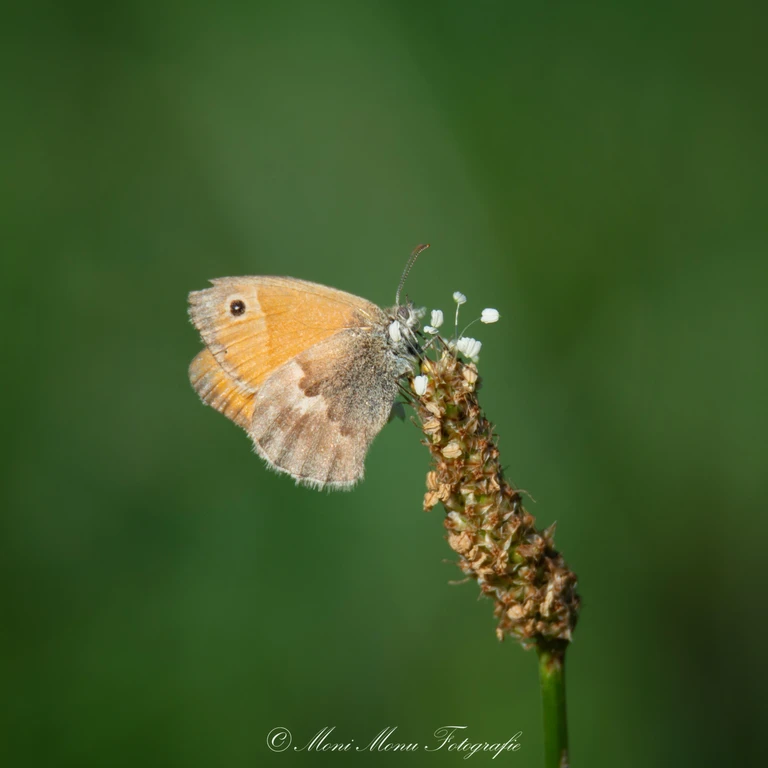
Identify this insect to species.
Coenonympha pamphilus
